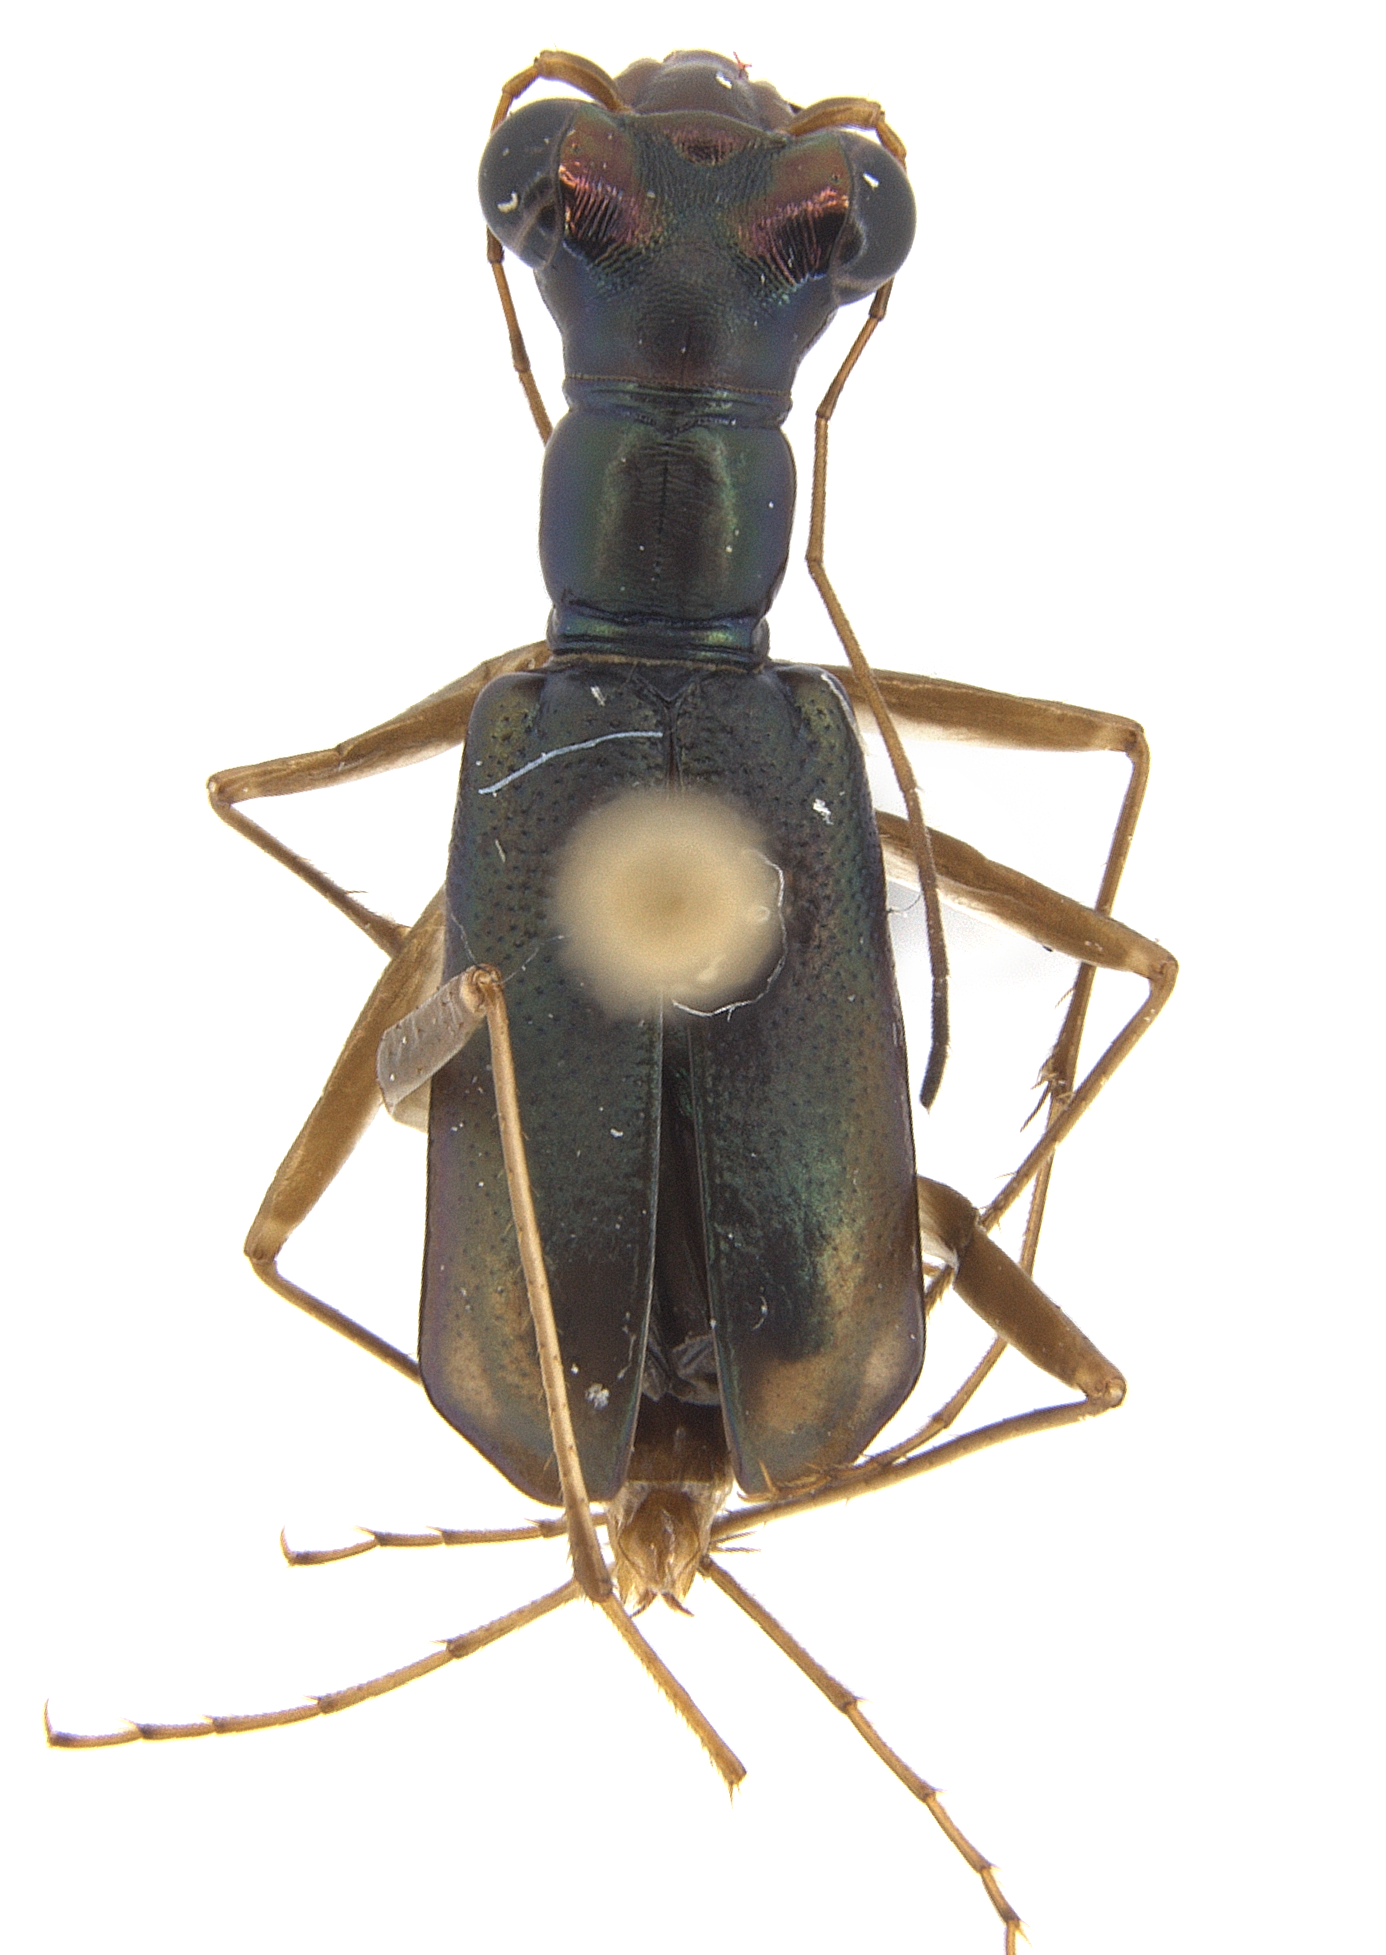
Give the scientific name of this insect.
Physodeutera fairmairei
